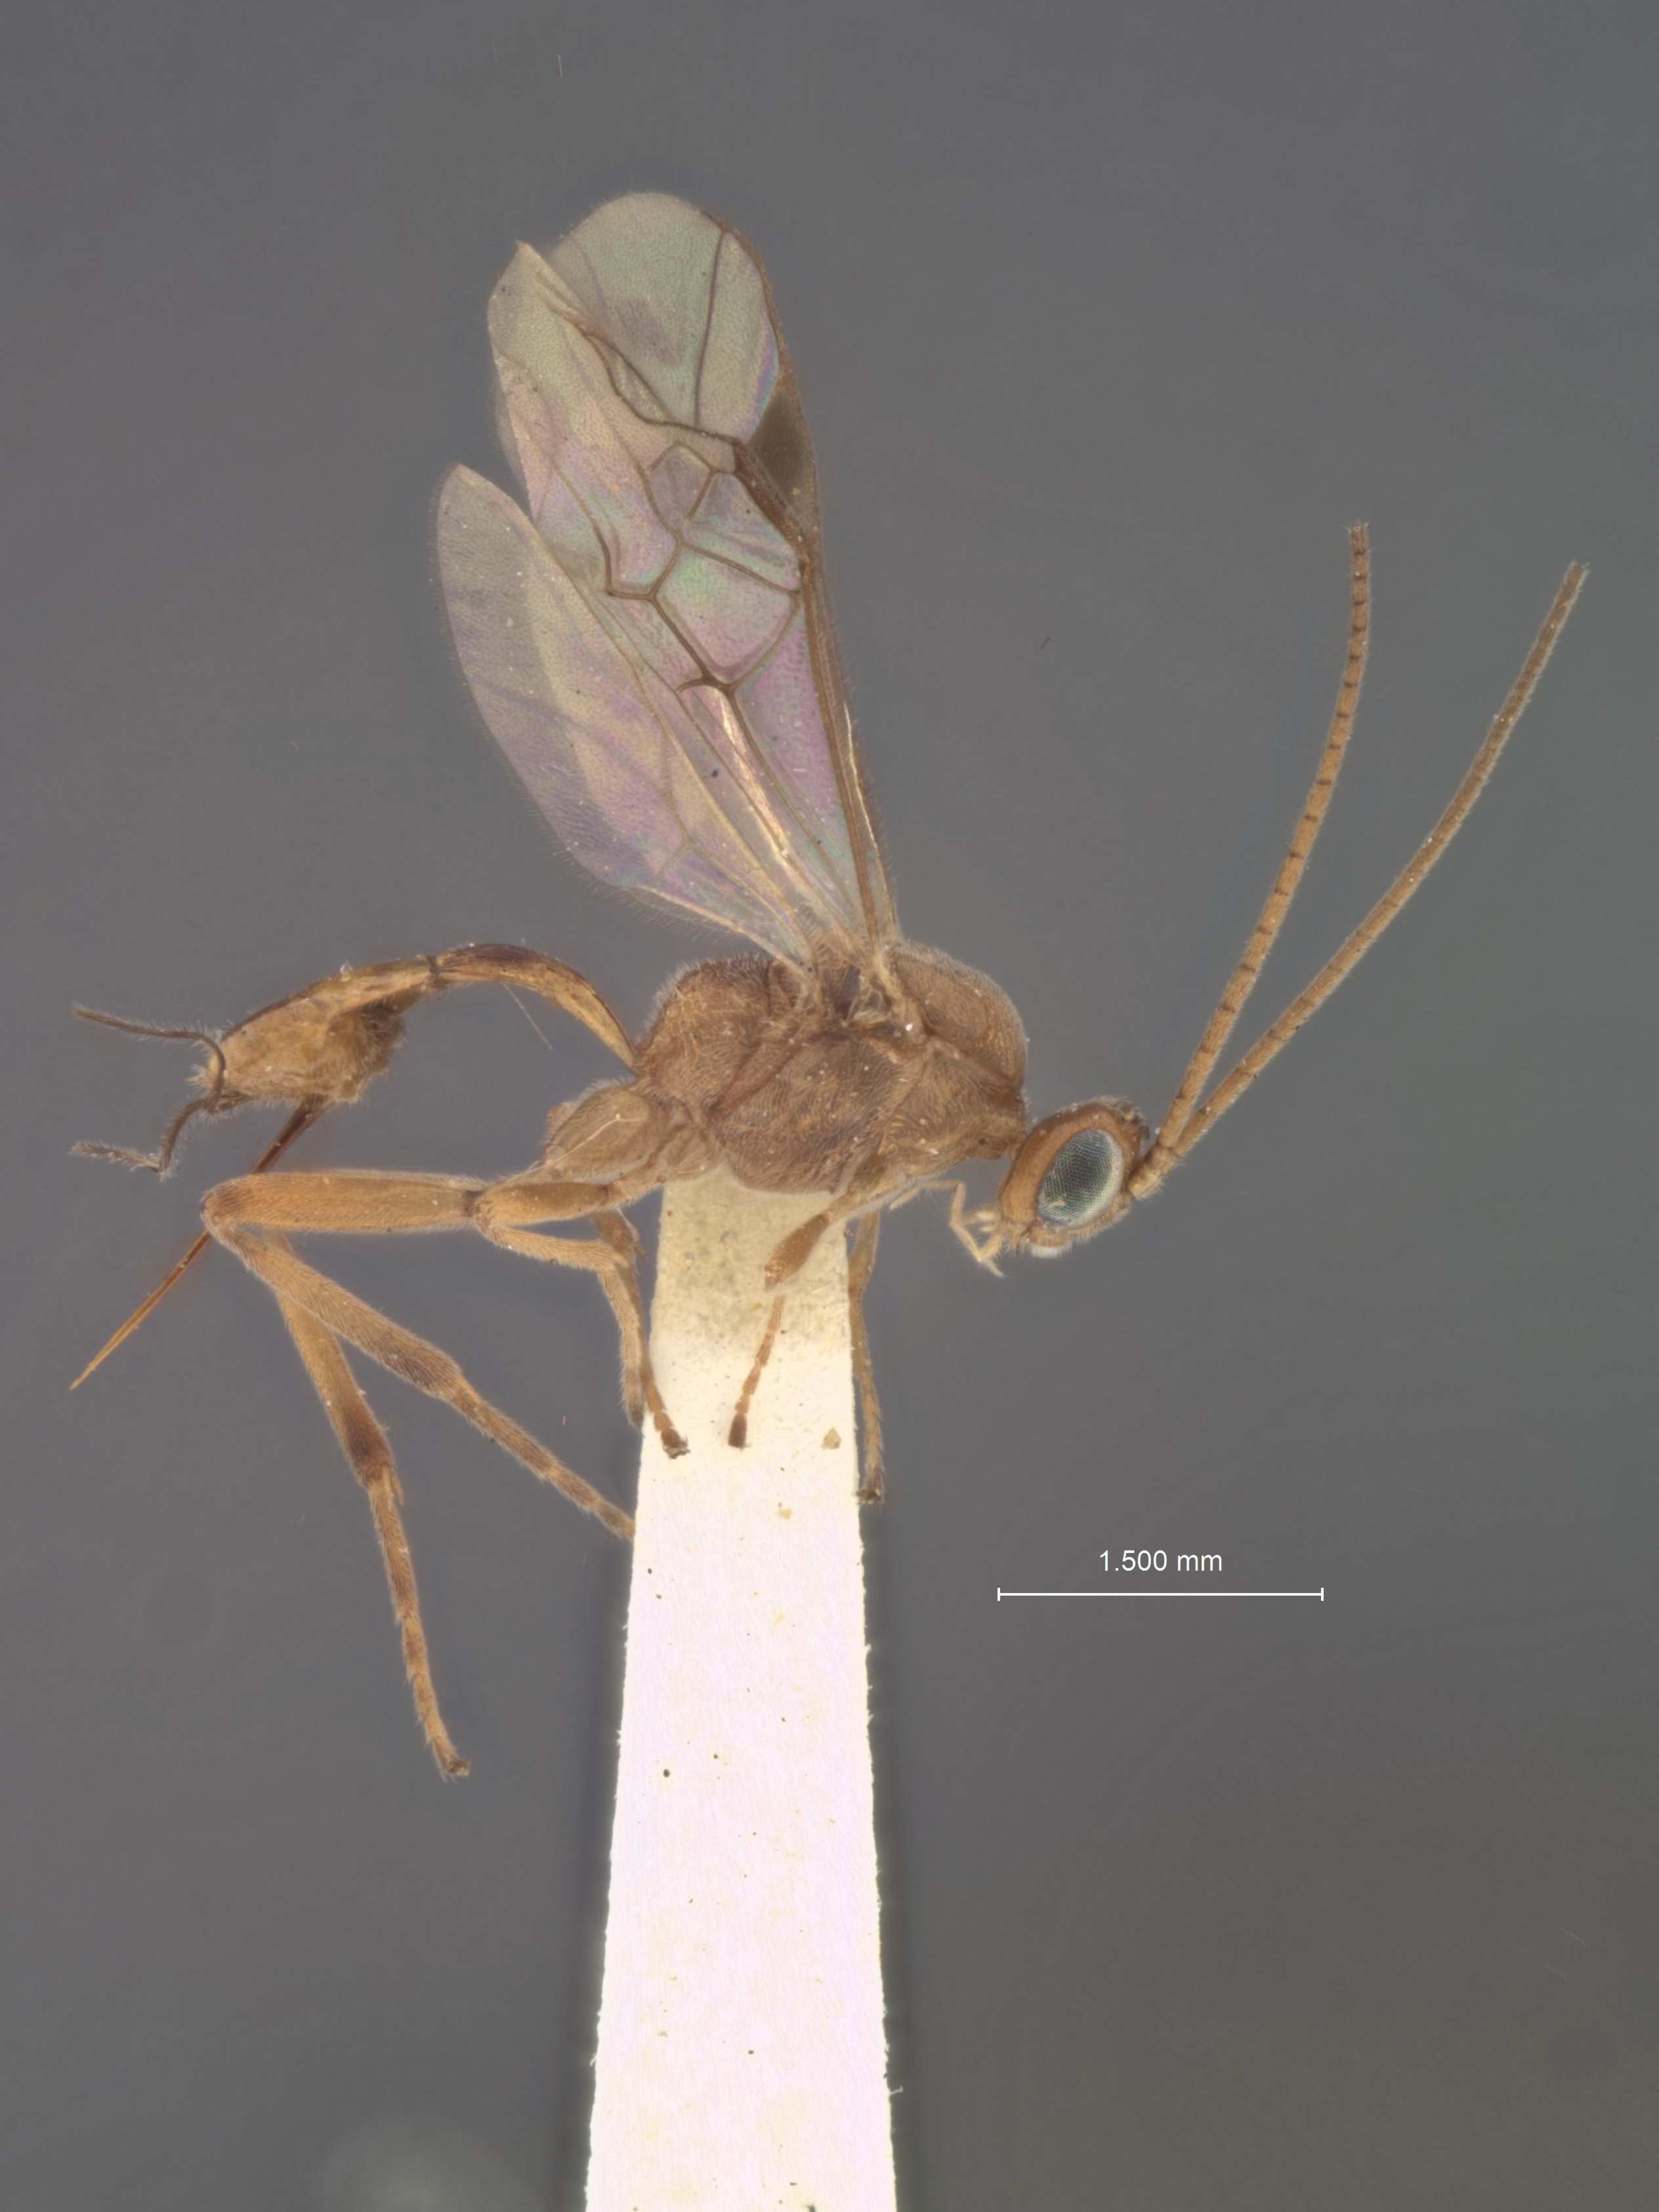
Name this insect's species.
Meteorus arcticidas
